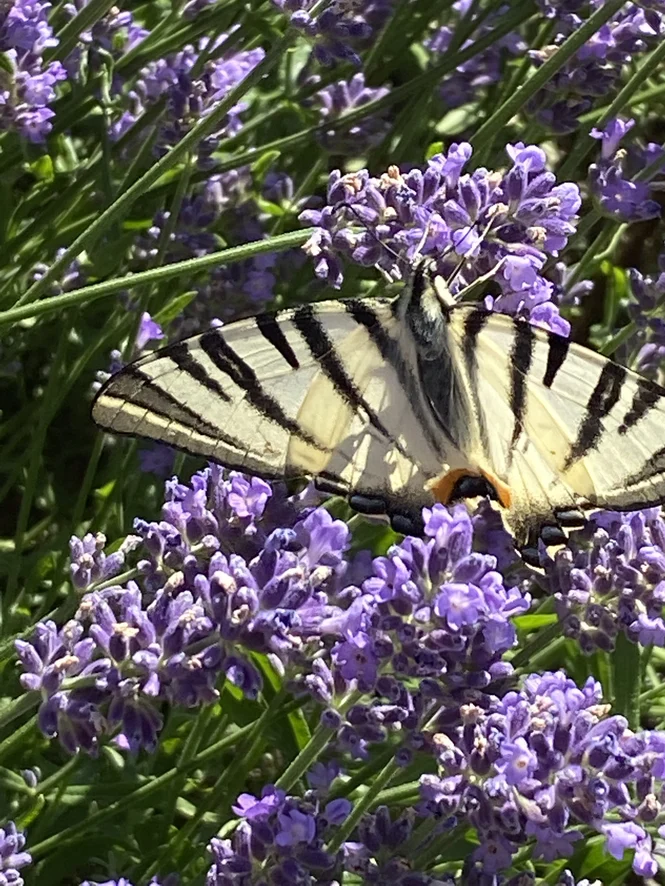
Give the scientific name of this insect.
Iphiclides podalirius
